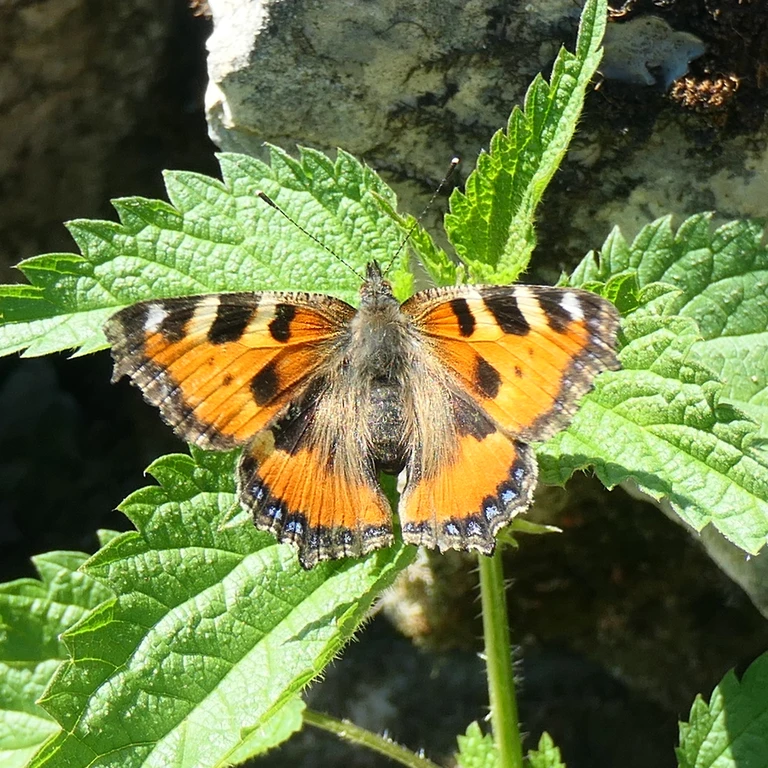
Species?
Aglais urticae
